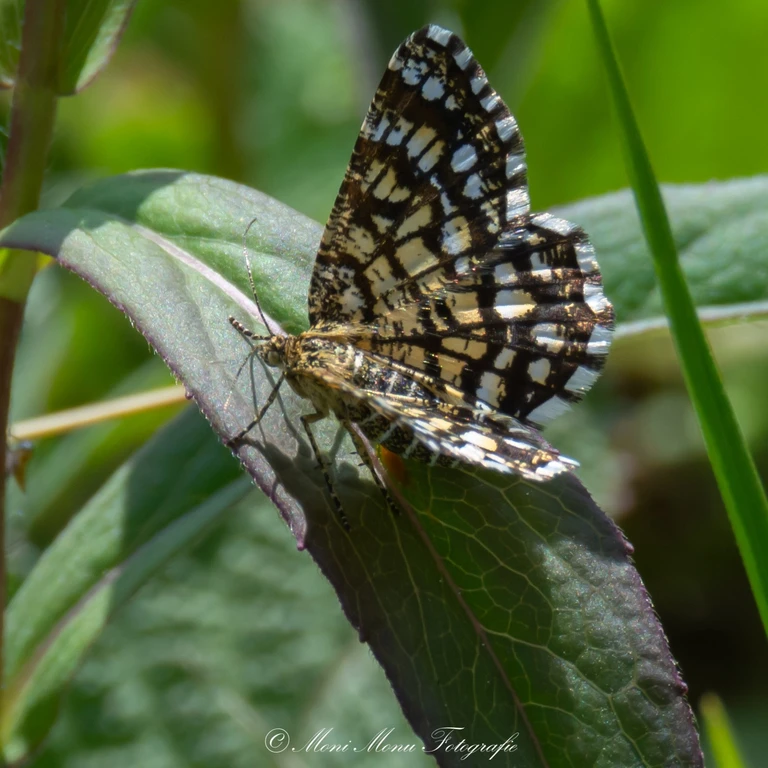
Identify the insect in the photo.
Chiasmia clathrata
